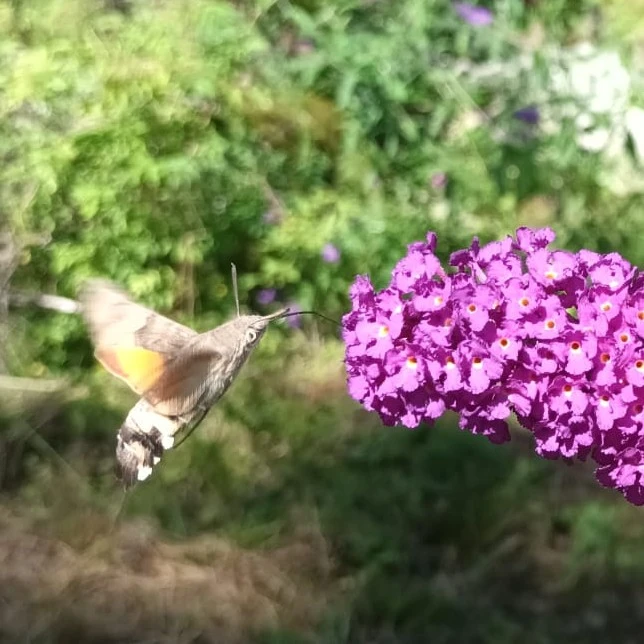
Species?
Macroglossum stellatarum
